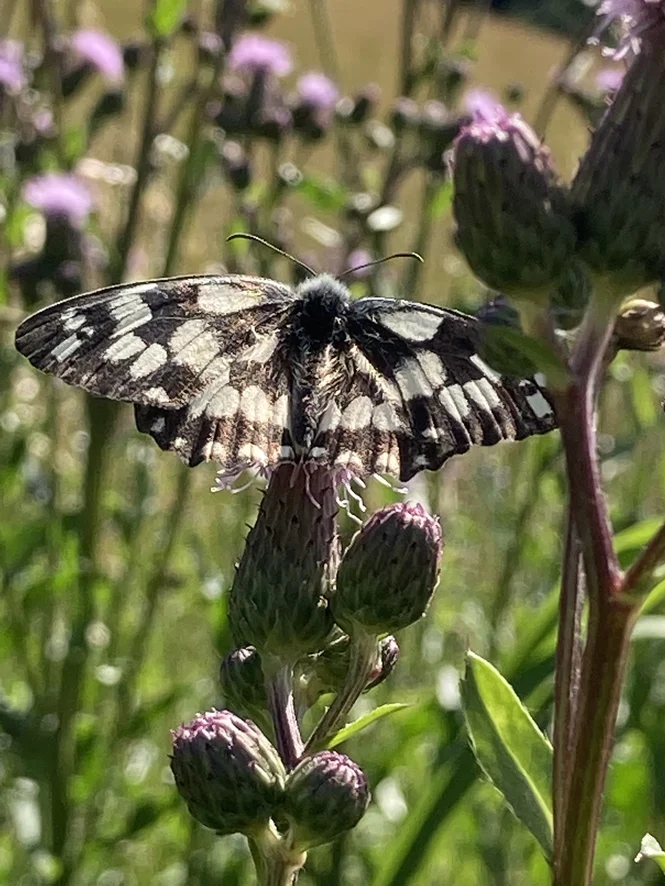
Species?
Melanargia galathea
